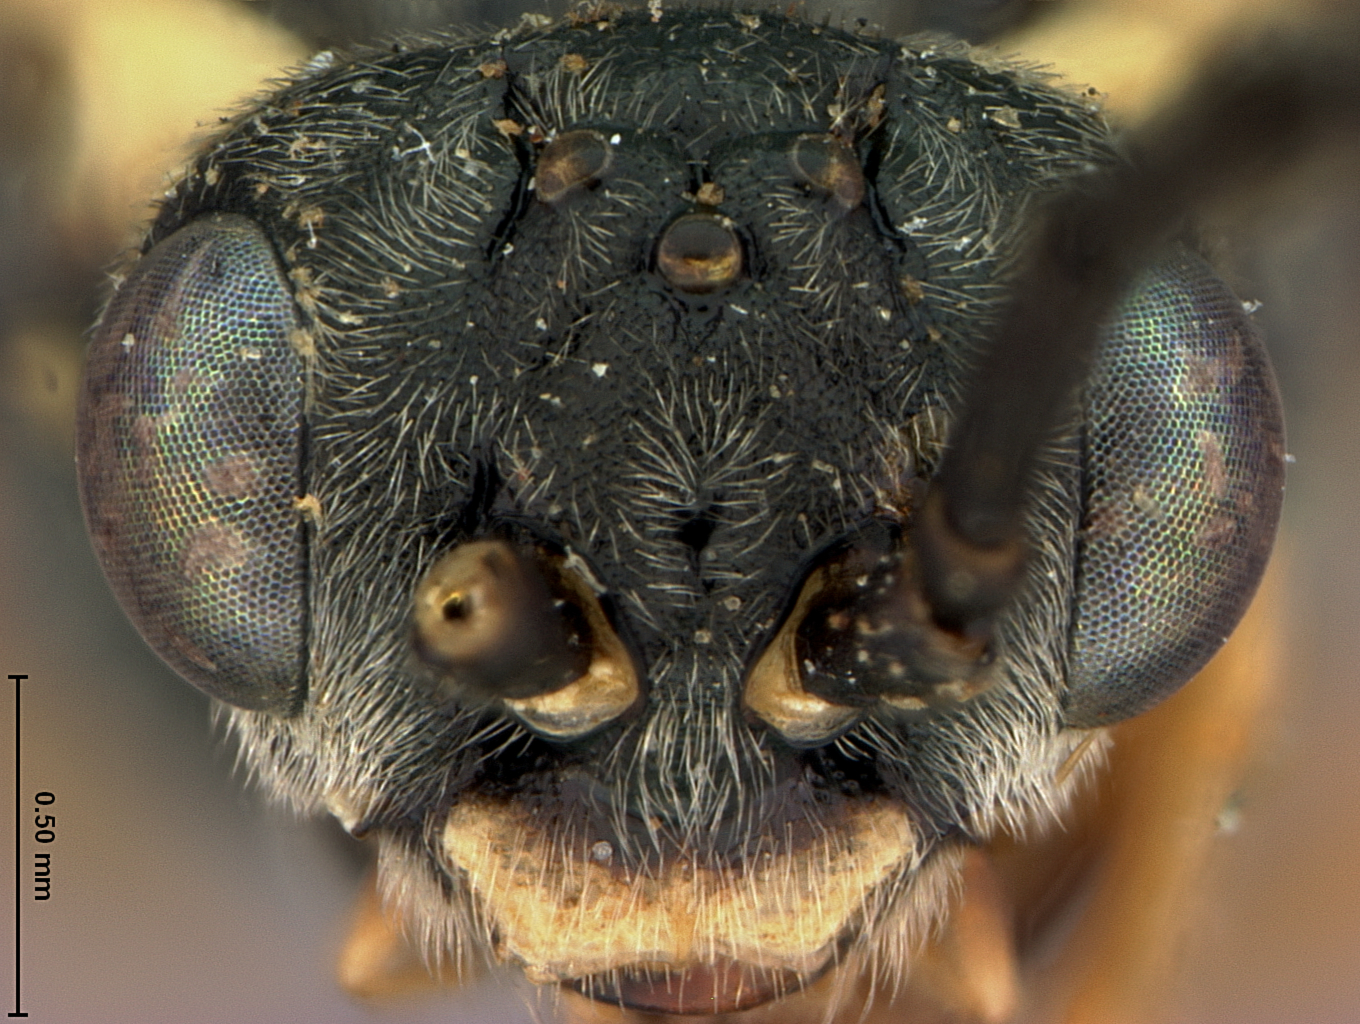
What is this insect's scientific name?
Empria distincta
